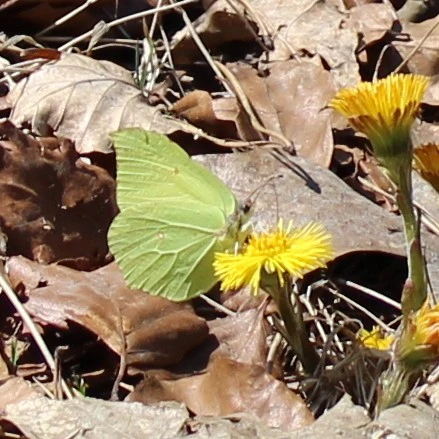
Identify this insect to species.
Gonepteryx rhamni
